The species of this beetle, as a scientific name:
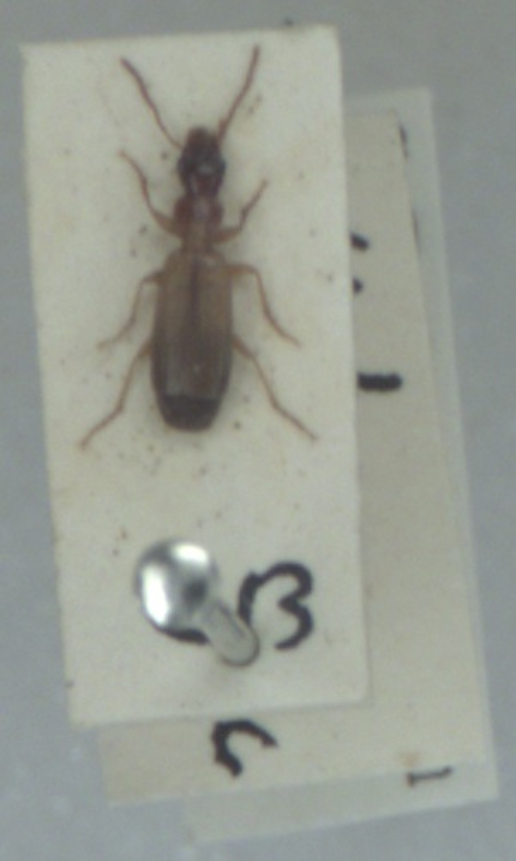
Paradromius linearis
